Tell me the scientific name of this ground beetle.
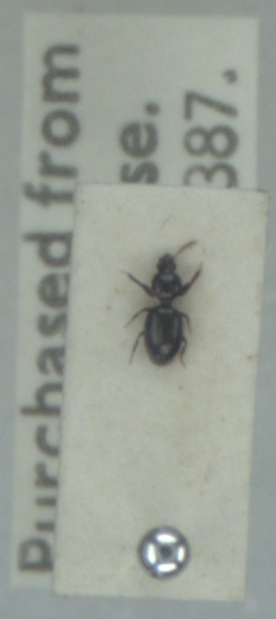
Dyschirius globosus
